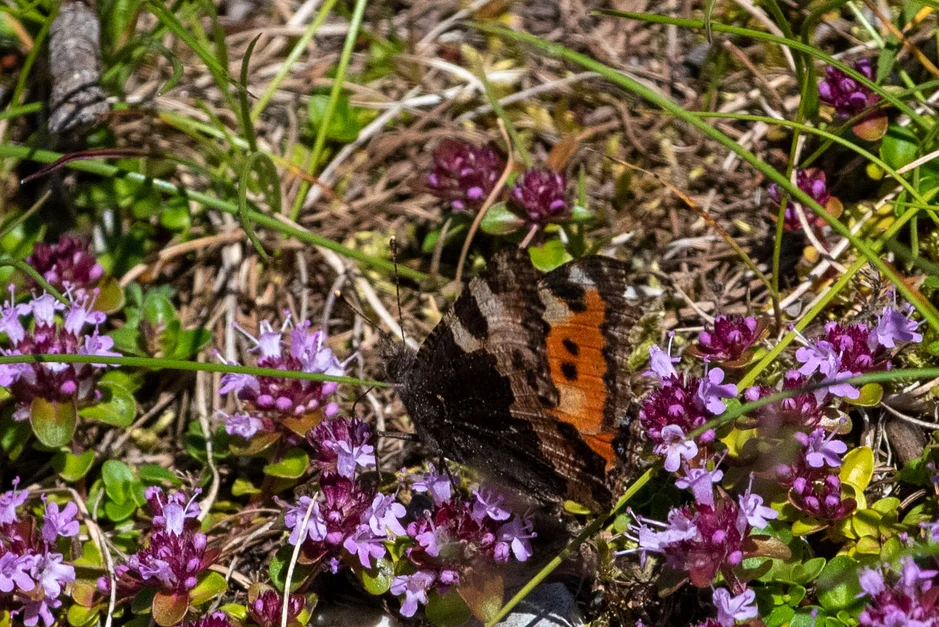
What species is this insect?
Aglais urticae
